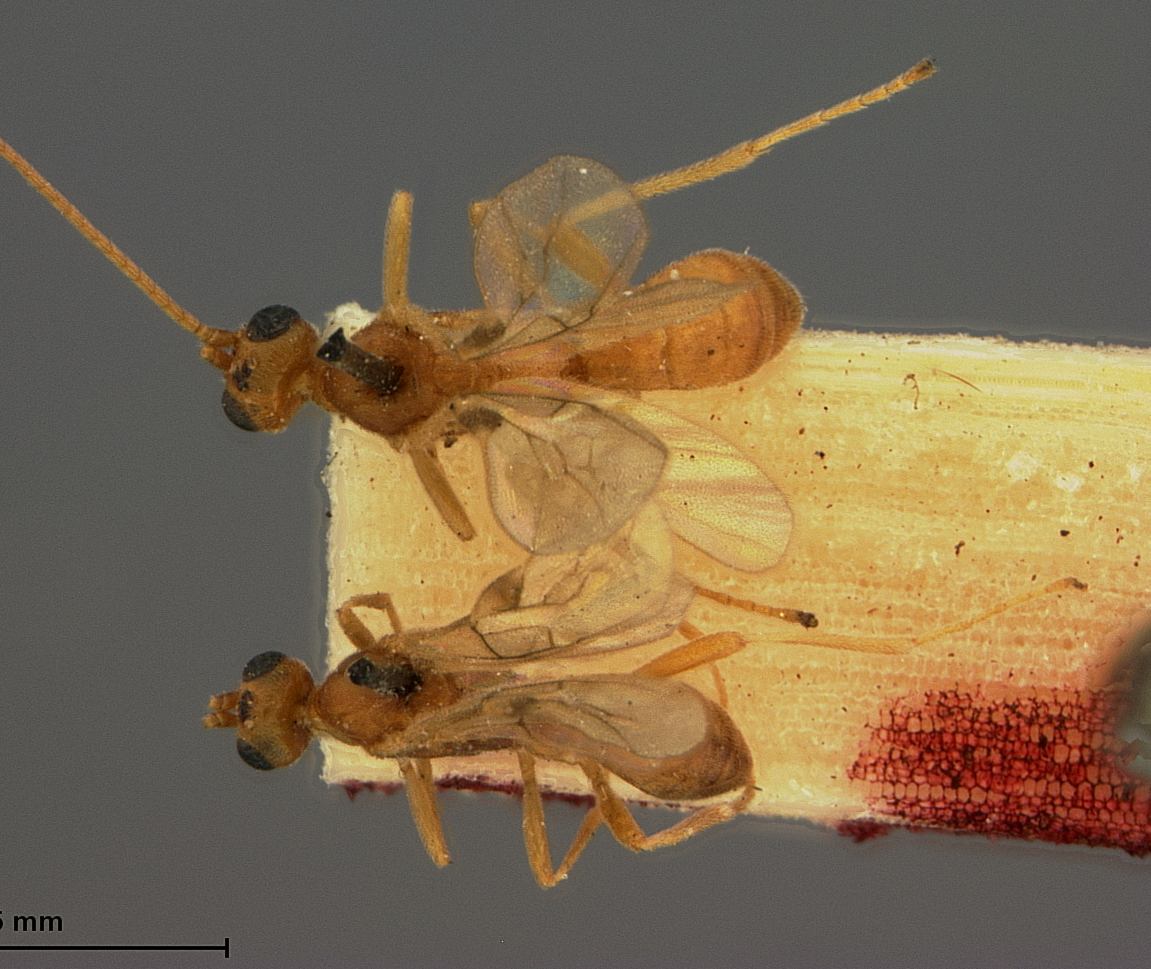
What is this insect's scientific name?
Rogas cerurae
